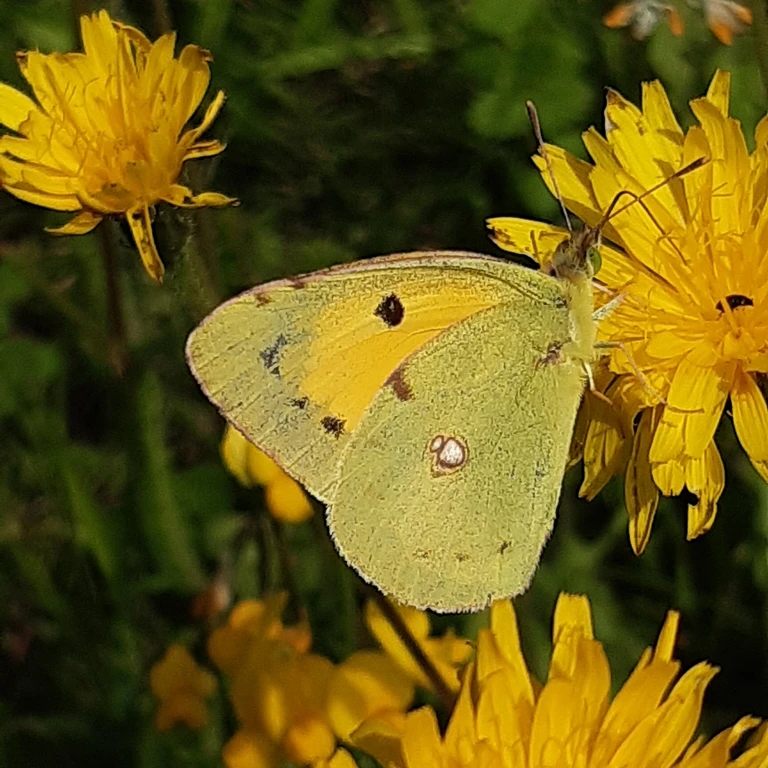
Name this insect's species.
Colias croceus
